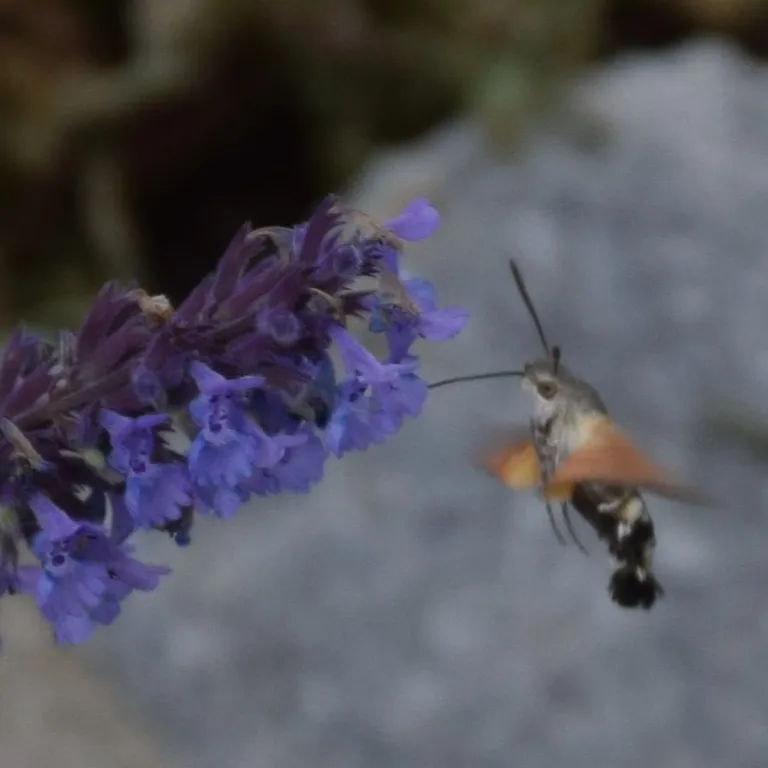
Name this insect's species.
Macroglossum stellatarum
